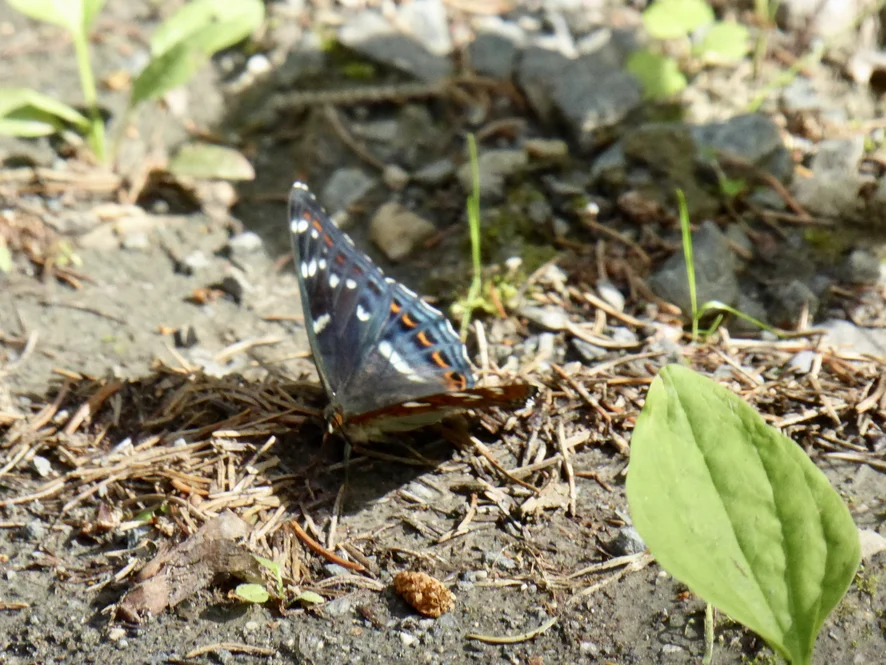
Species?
Limenitis populi
